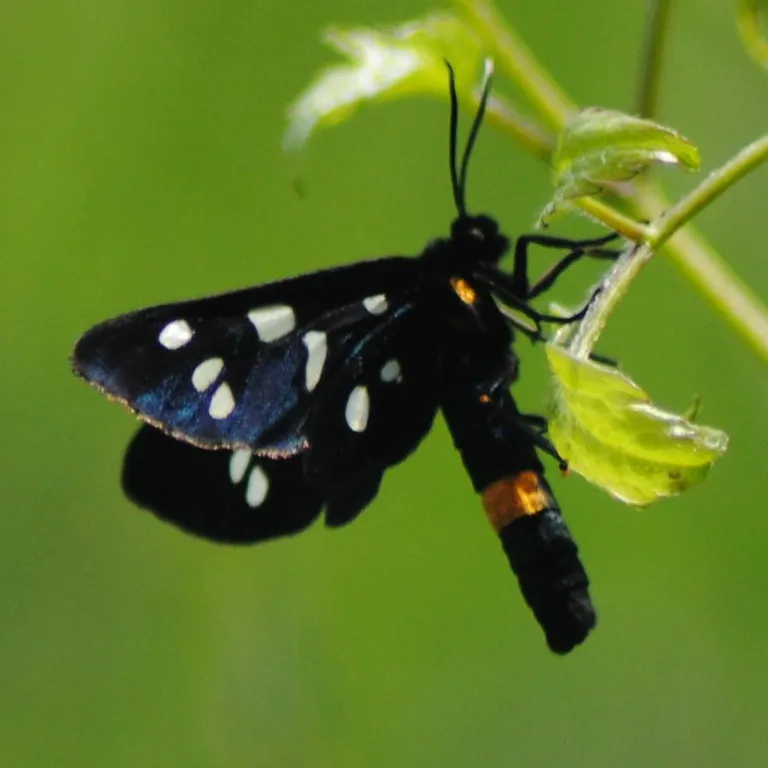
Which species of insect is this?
Amata phegea
